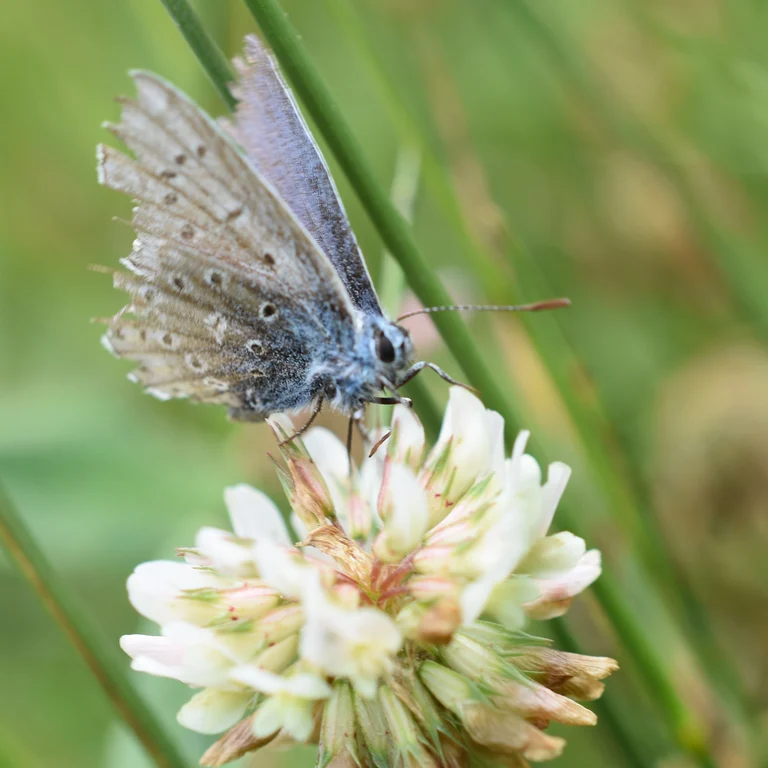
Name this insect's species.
Polyommatus icarus
